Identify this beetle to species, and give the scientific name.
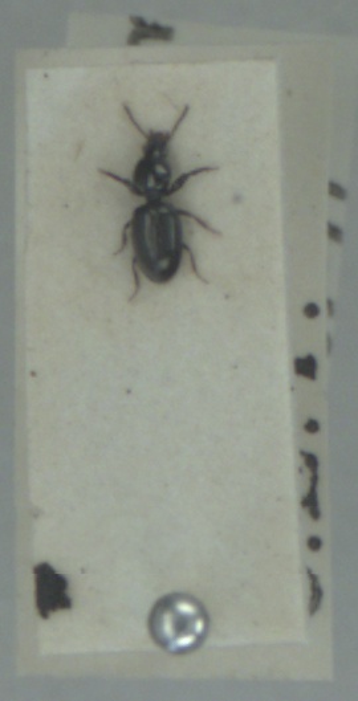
Dyschirius aeneus
